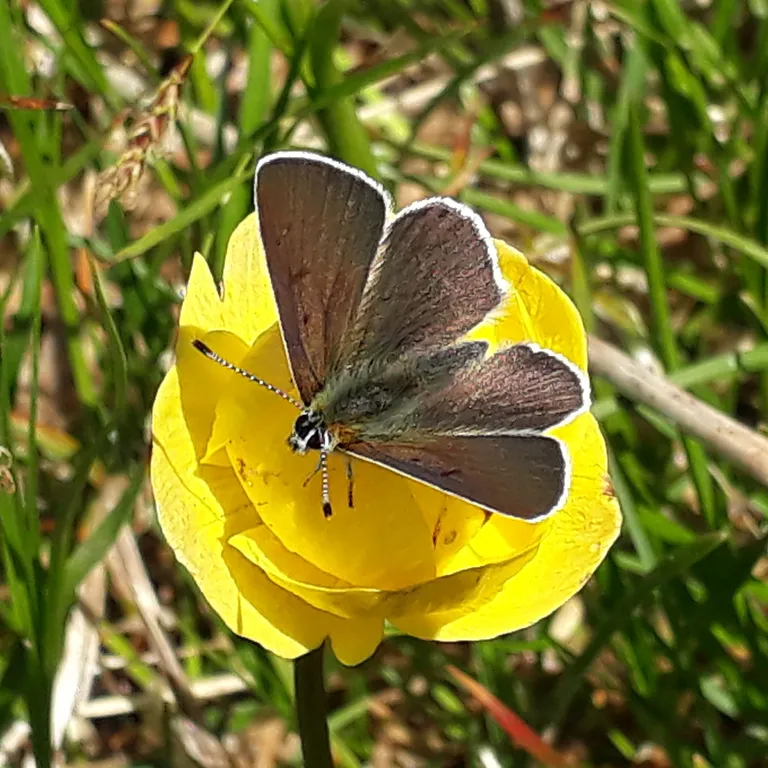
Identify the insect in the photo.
Lycaena tityrus (also Loweia tityrus)
